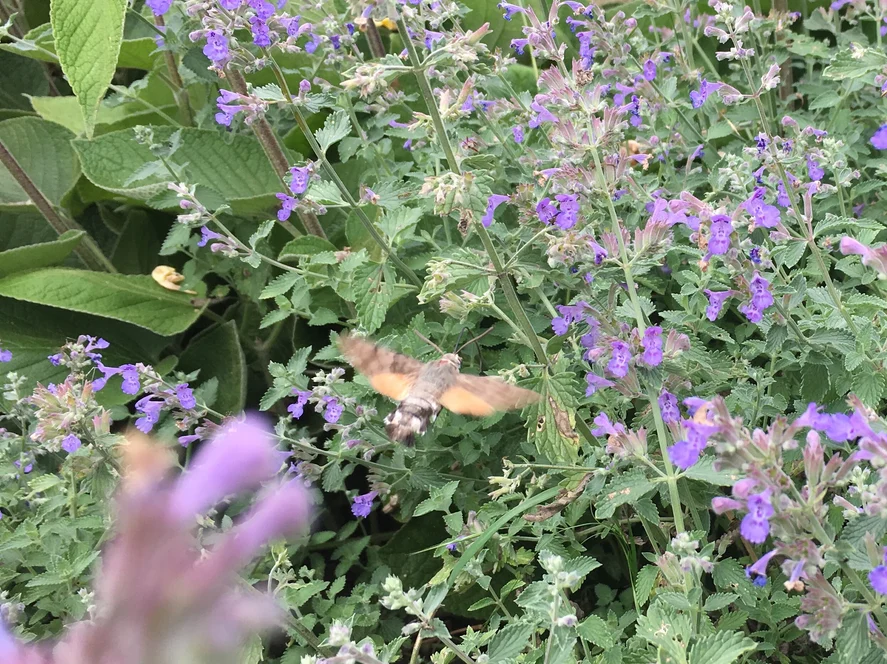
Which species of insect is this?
Macroglossum stellatarum
